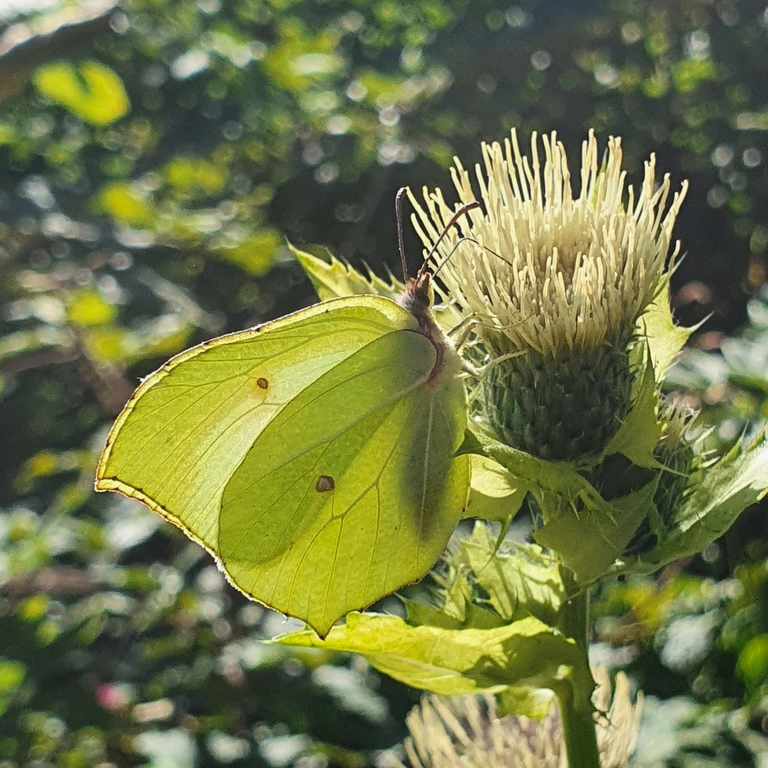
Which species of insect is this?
Gonepteryx rhamni
